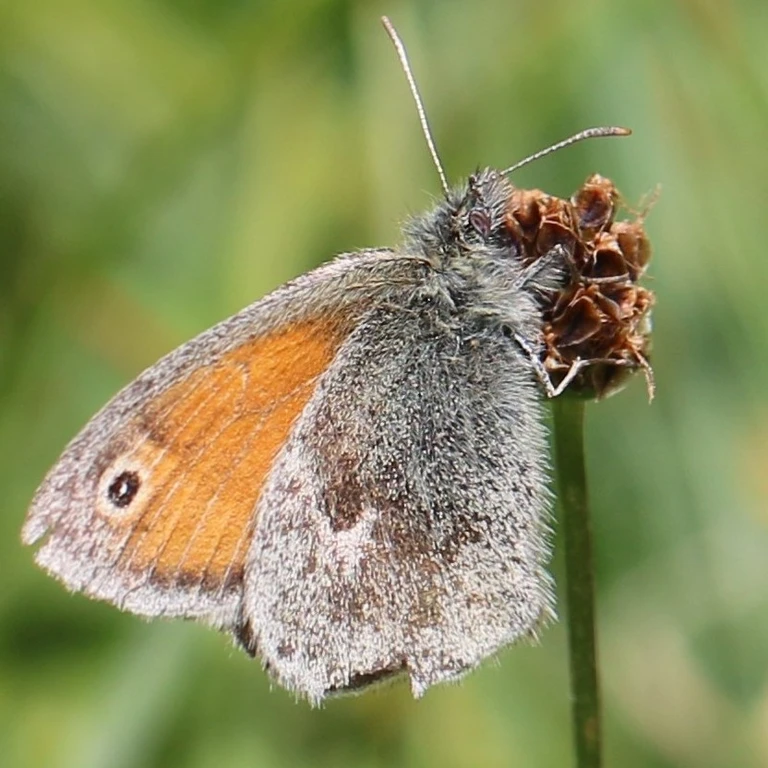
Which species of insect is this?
Coenonympha pamphilus
